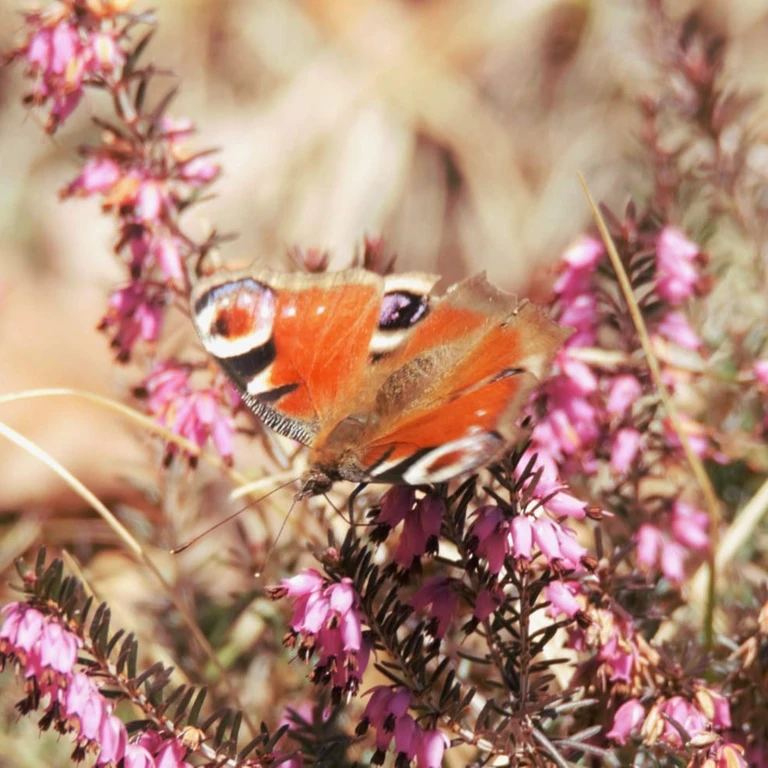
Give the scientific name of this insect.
Aglais io
